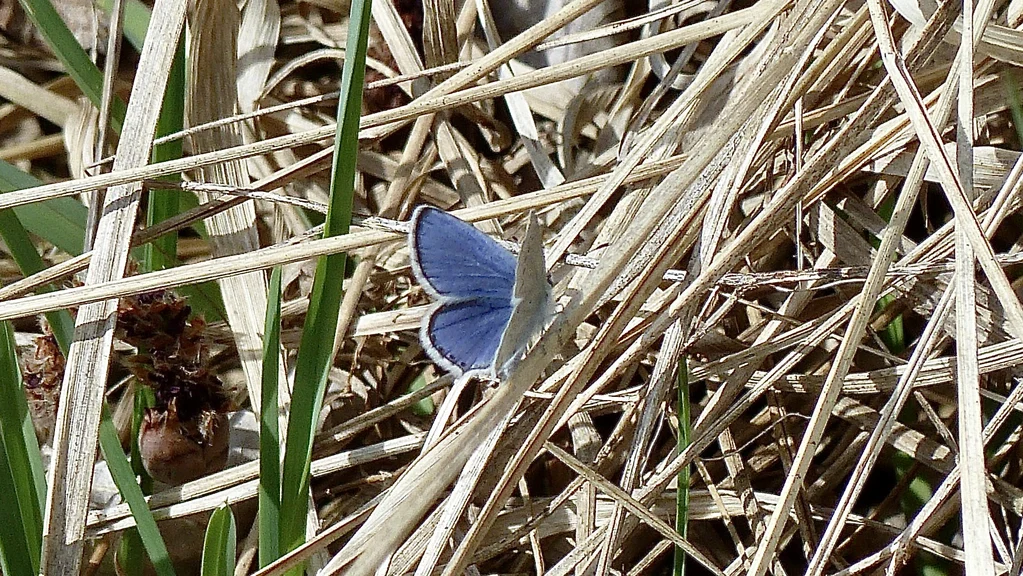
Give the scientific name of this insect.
Cupido argiades (also Elkalyce argiades)
